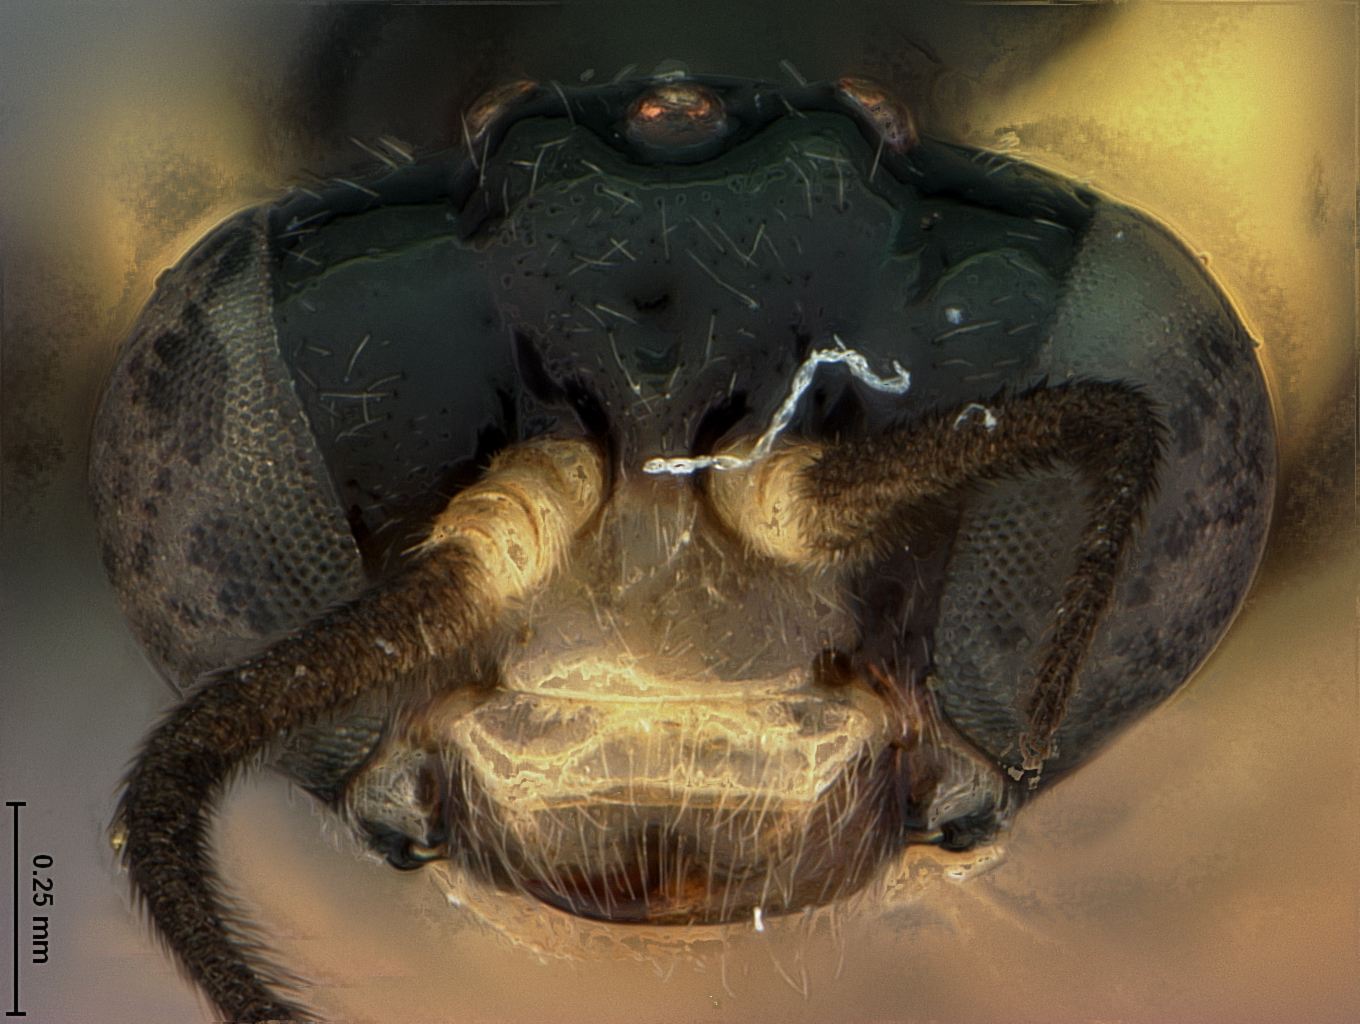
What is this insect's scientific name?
Hemidianeura dominicaensis
